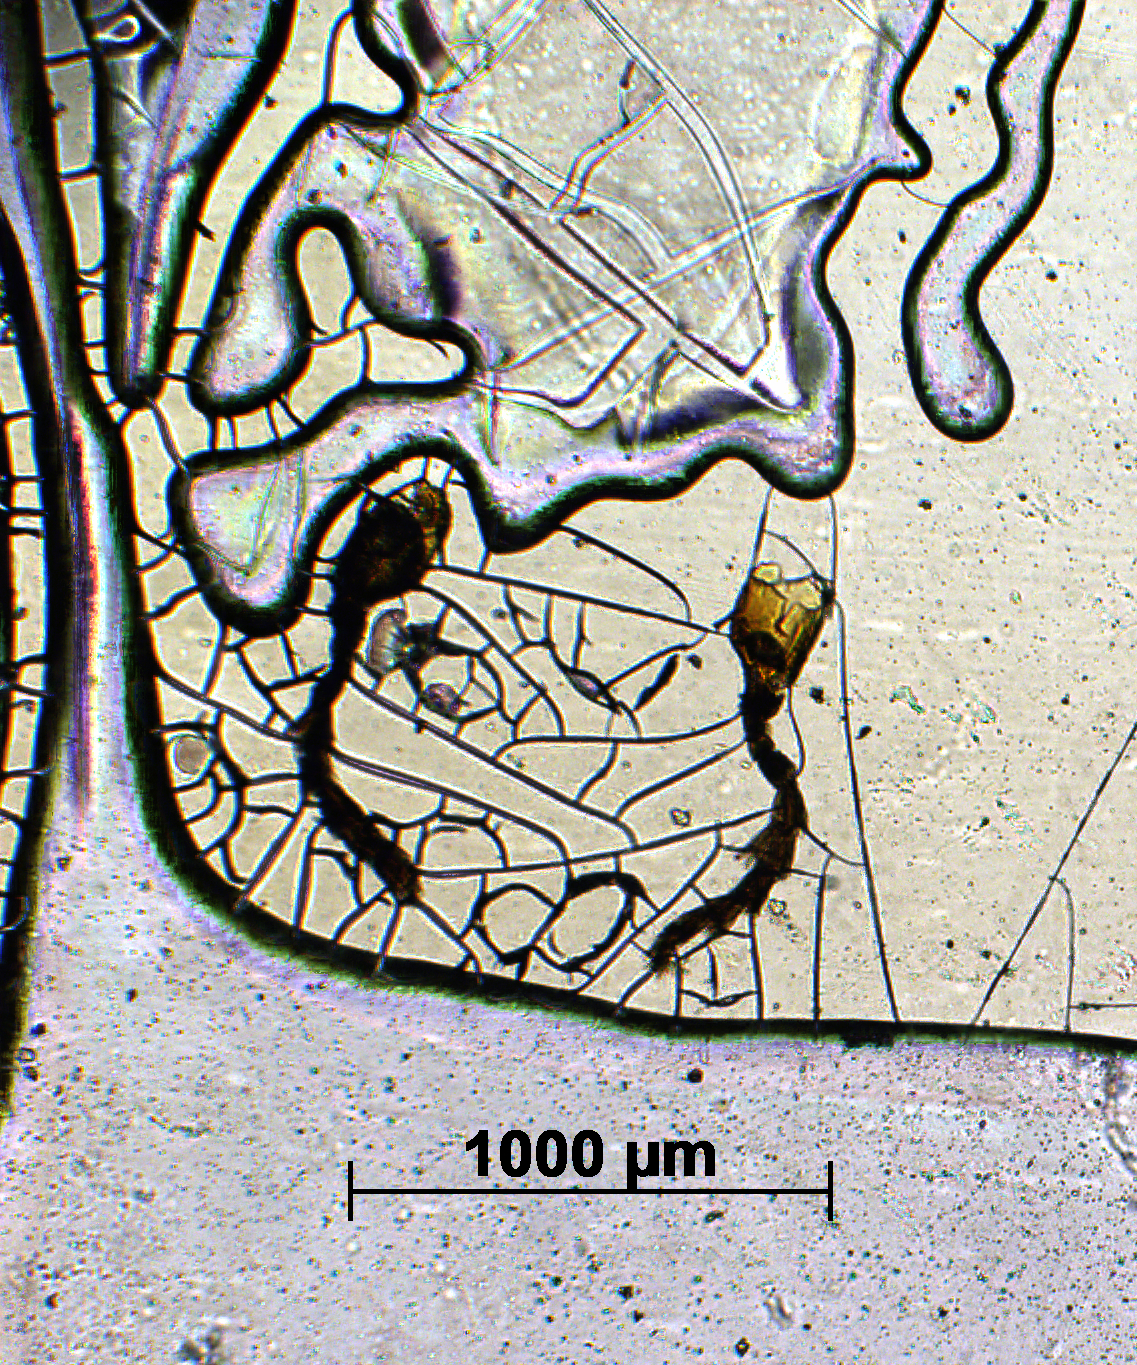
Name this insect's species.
Blastophaga cumanensis
